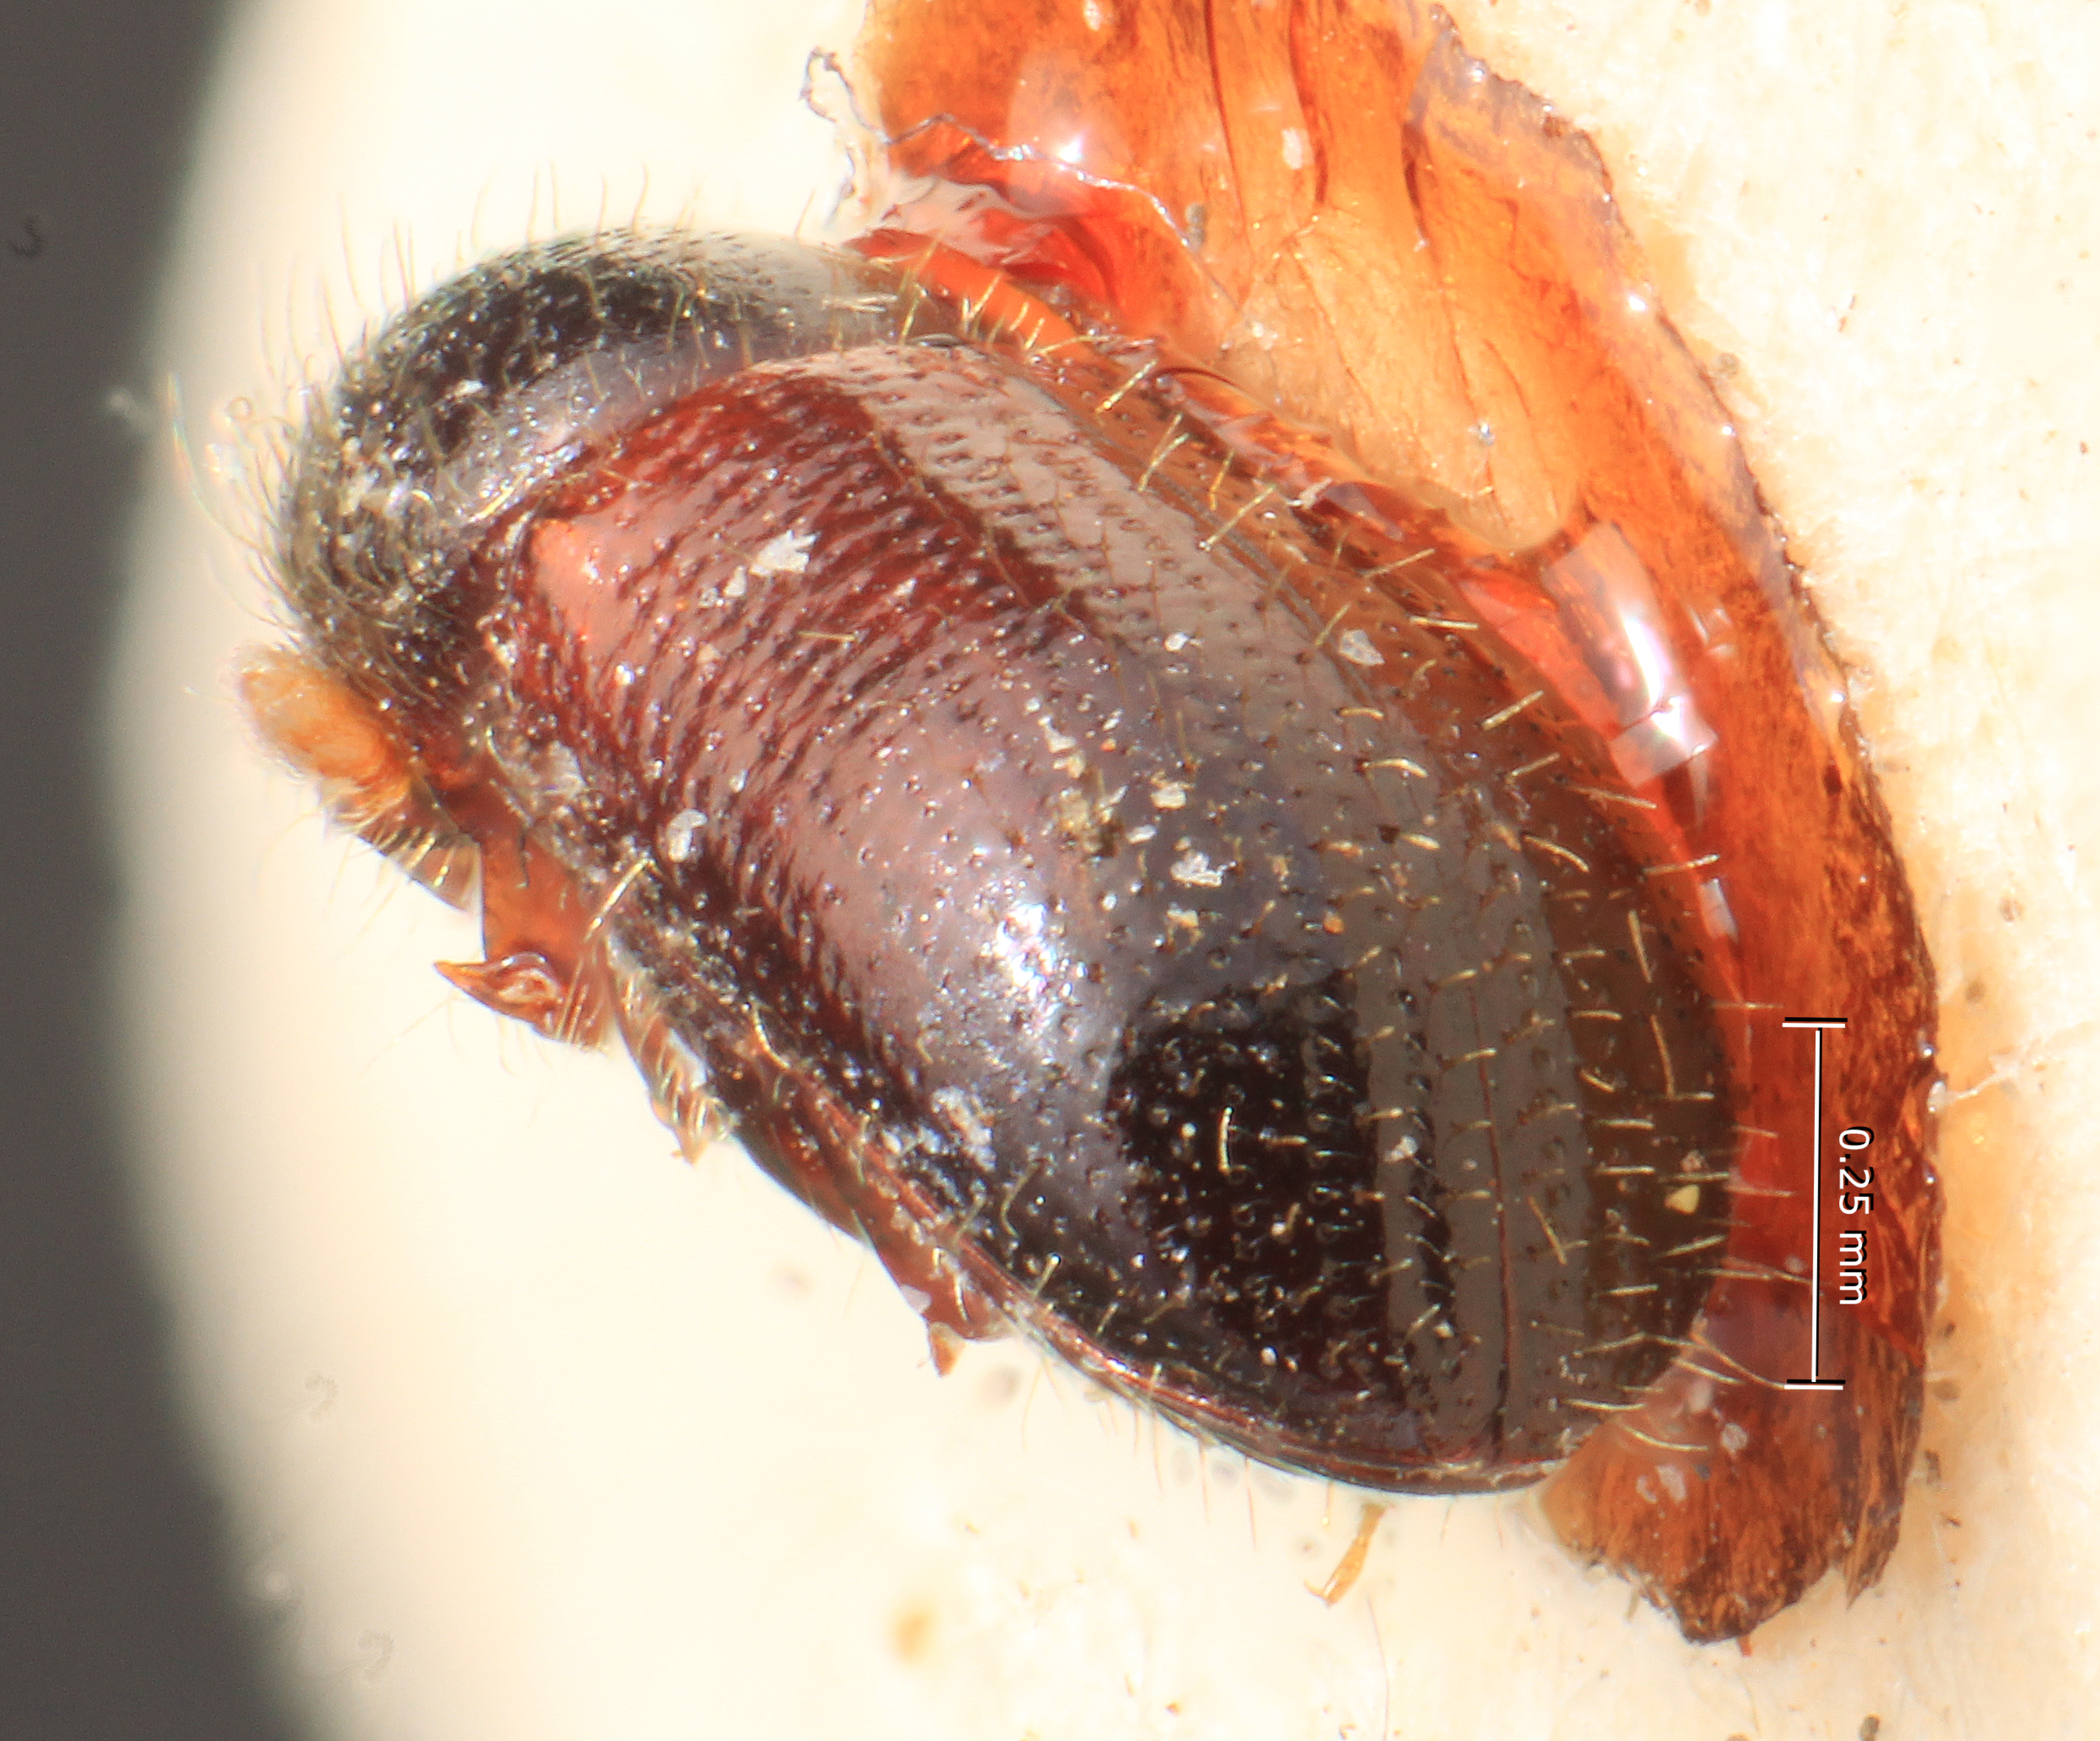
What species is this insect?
Poecilips oblongus
